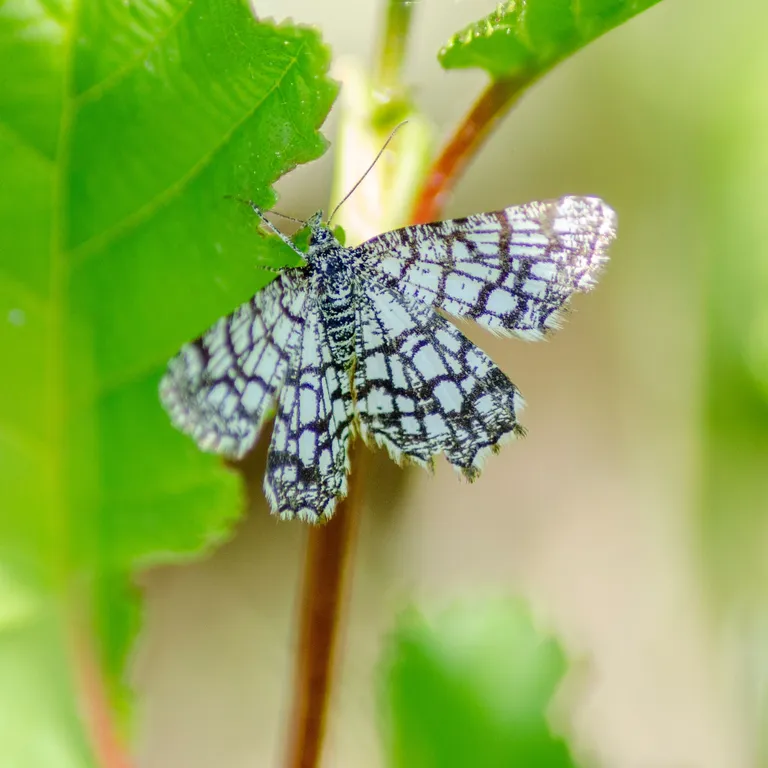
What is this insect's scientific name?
Chiasmia clathrata
